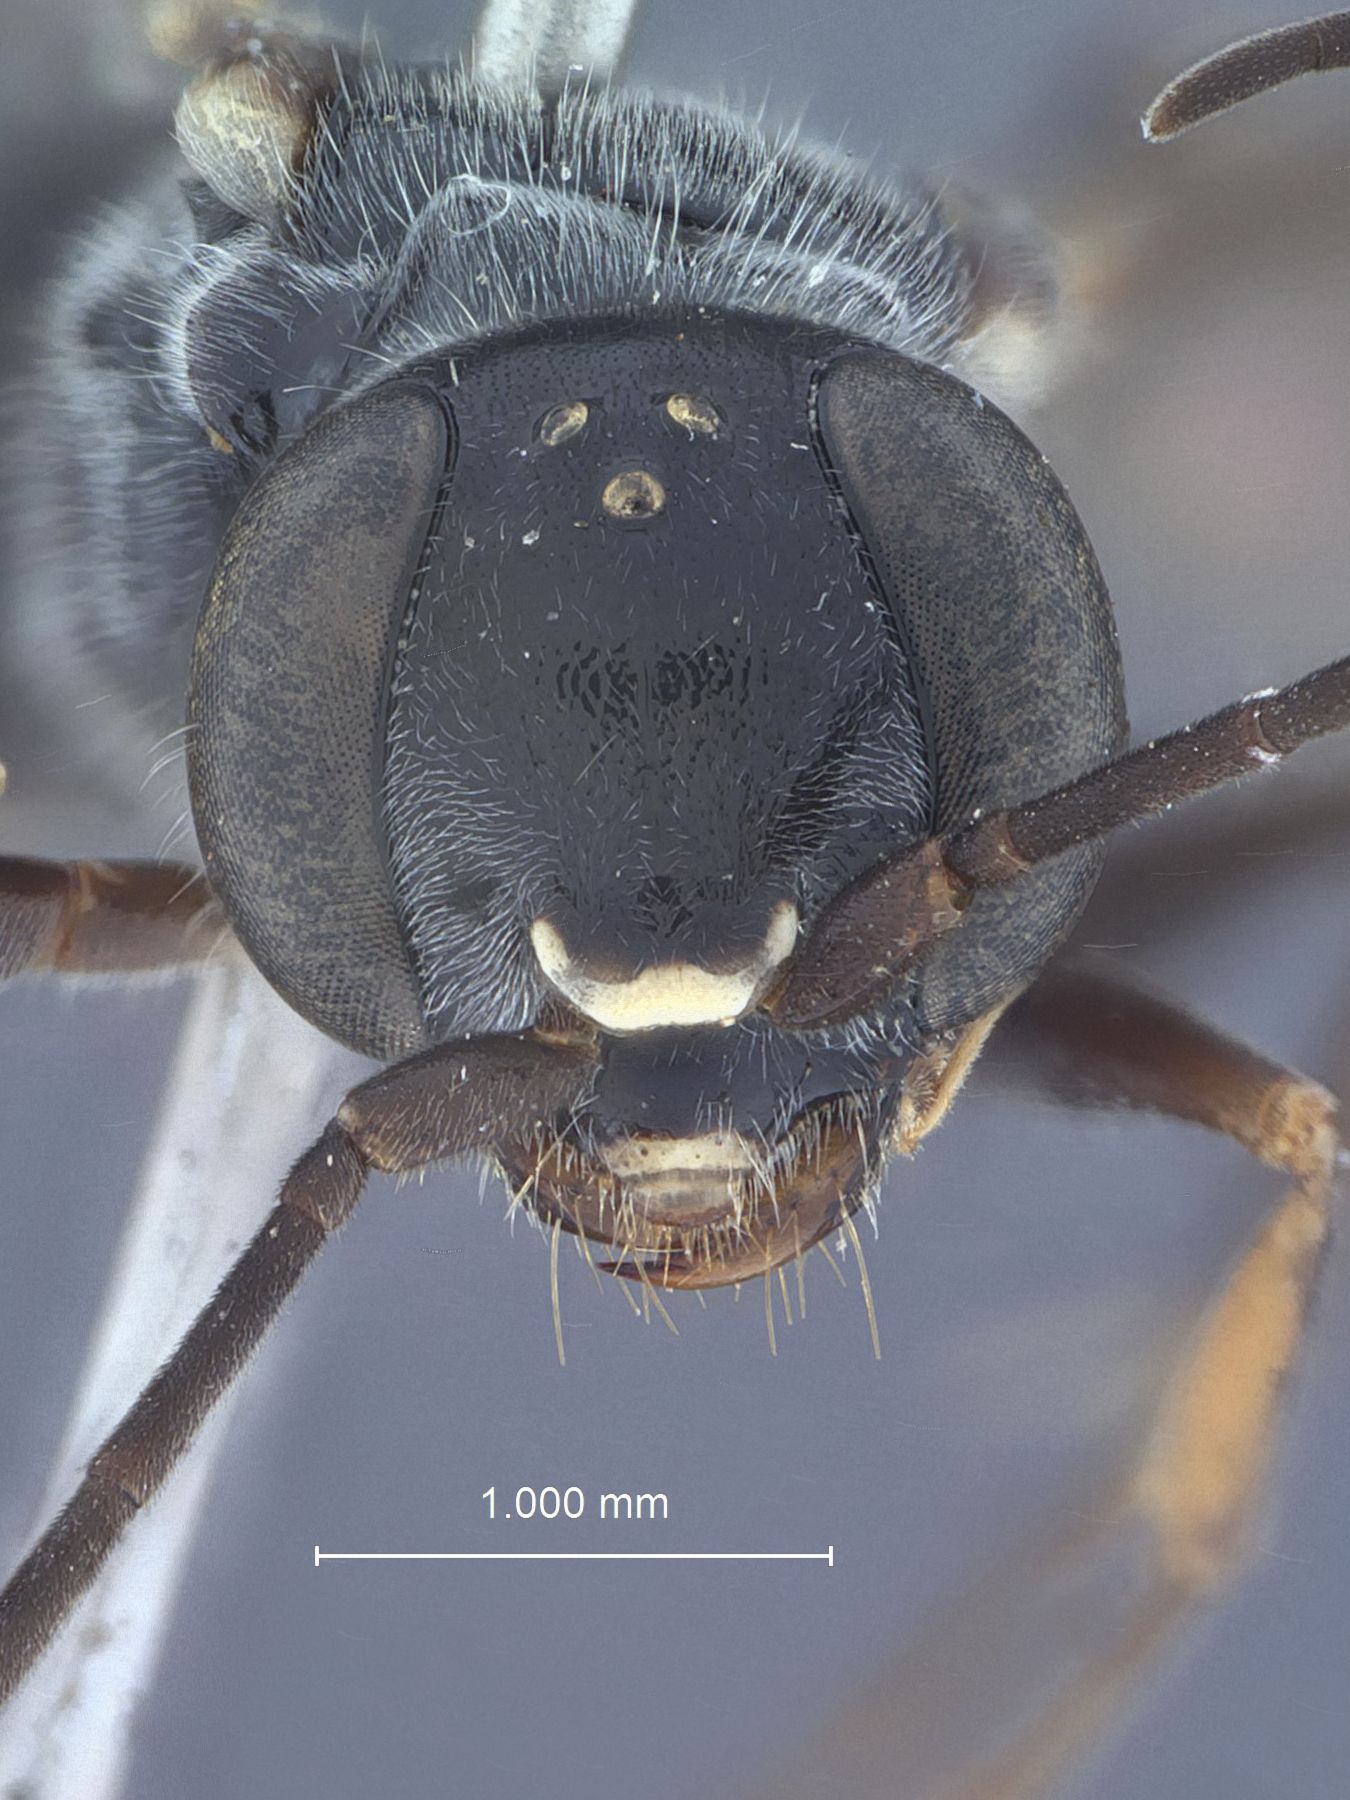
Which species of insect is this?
Dolichurus apiciornatus
